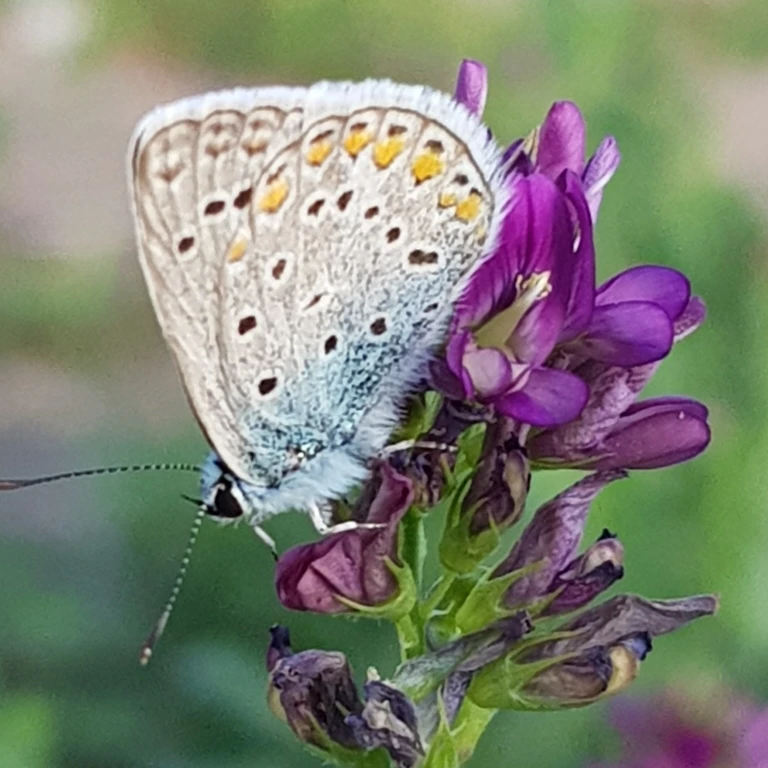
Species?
Polyommatus icarus
